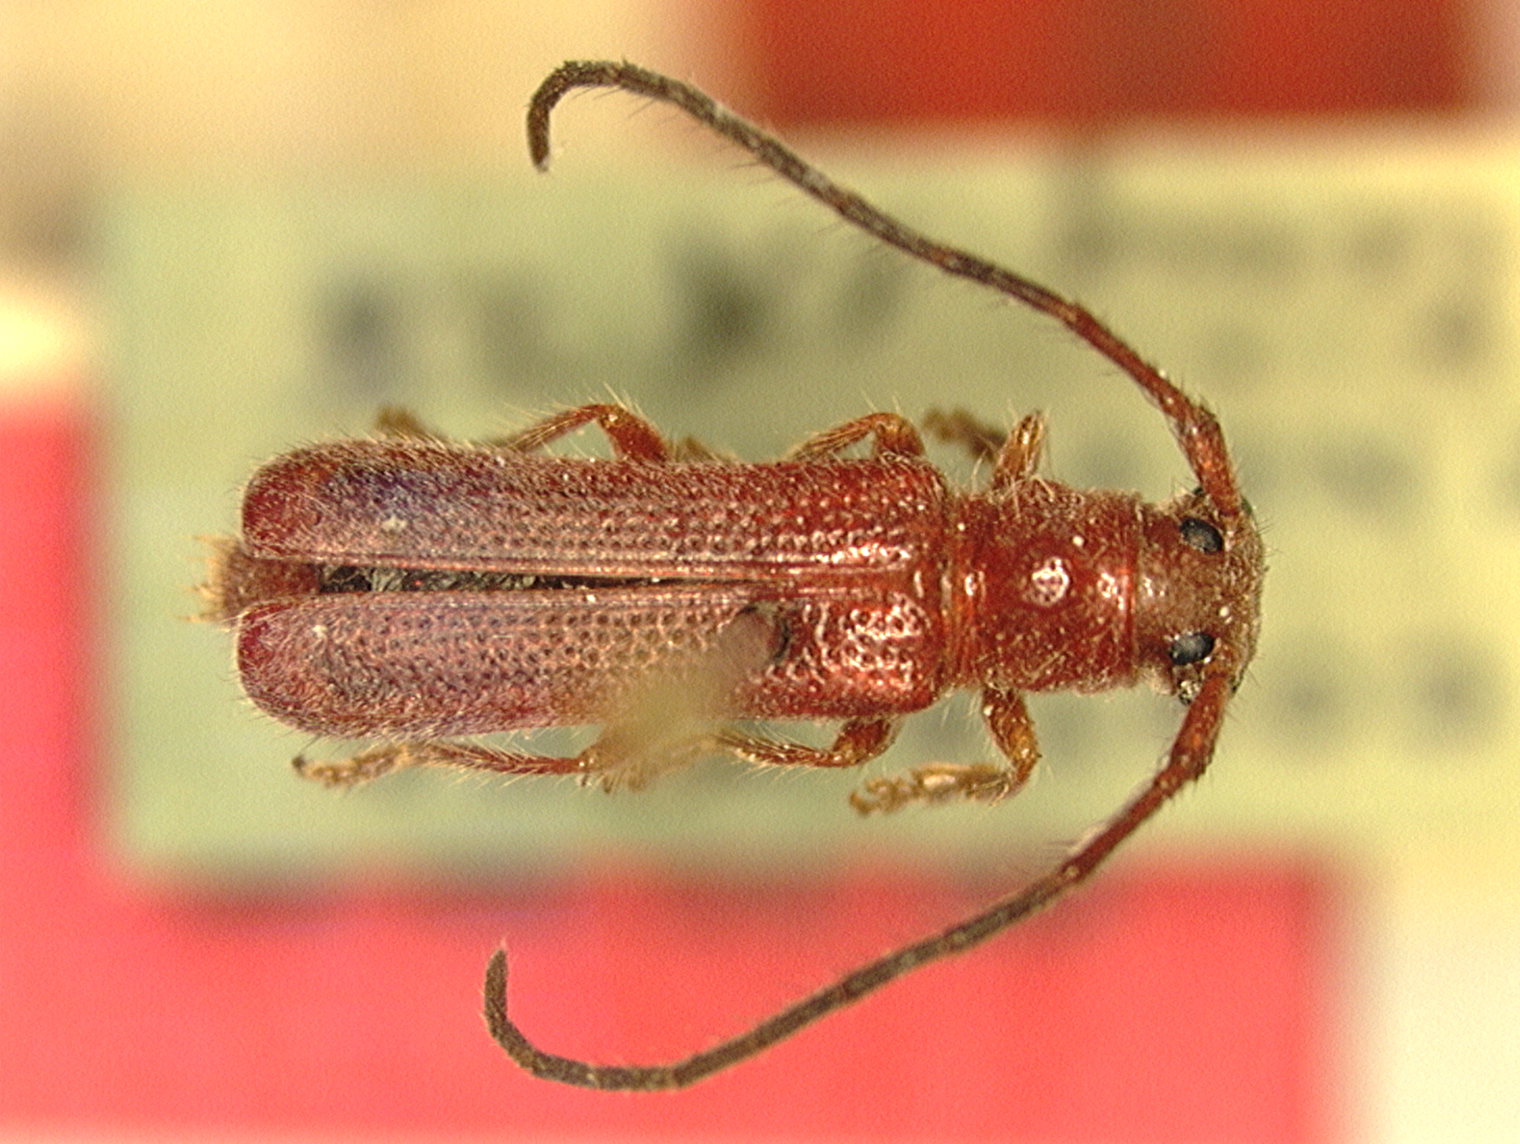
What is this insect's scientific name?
Phaea nevermanni (also Phaea rubella)
